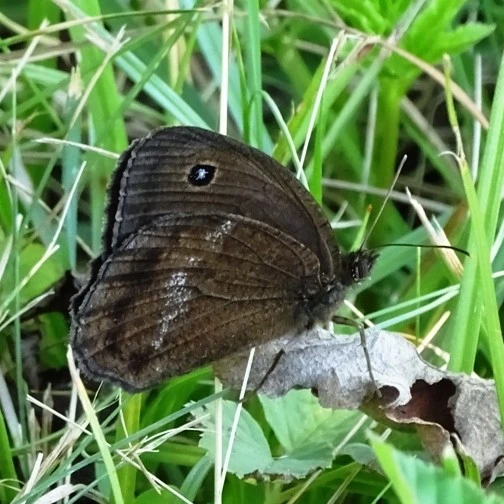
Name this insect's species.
Minois dryas
